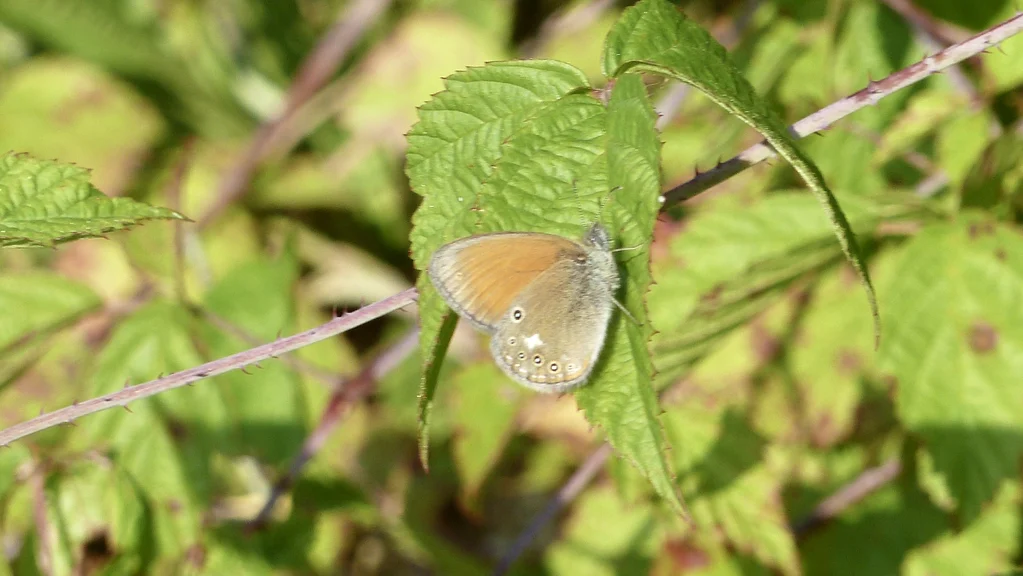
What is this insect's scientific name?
Coenonympha glycerion (also Coenonympha iphis)
